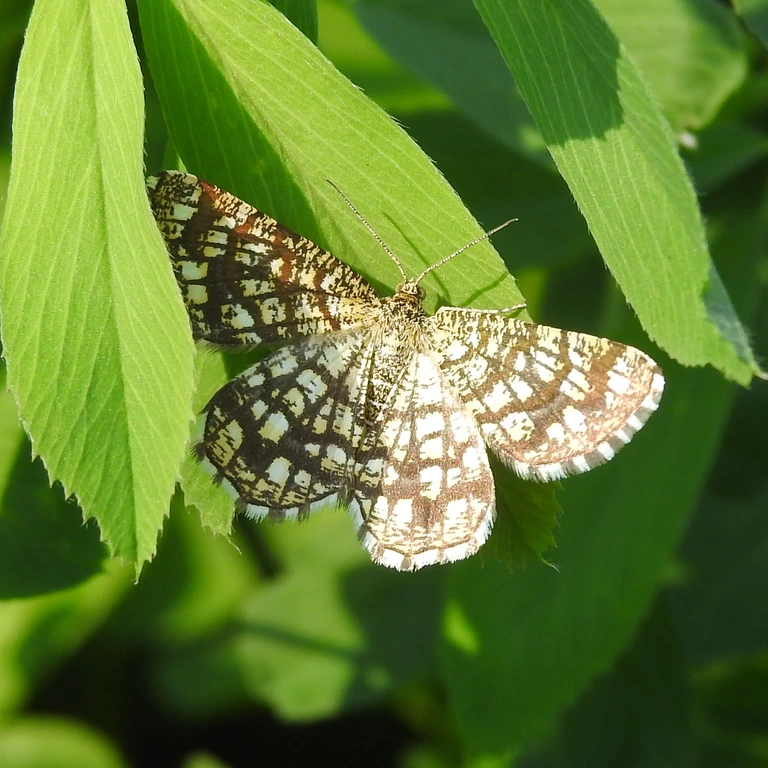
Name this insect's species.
Chiasmia clathrata
